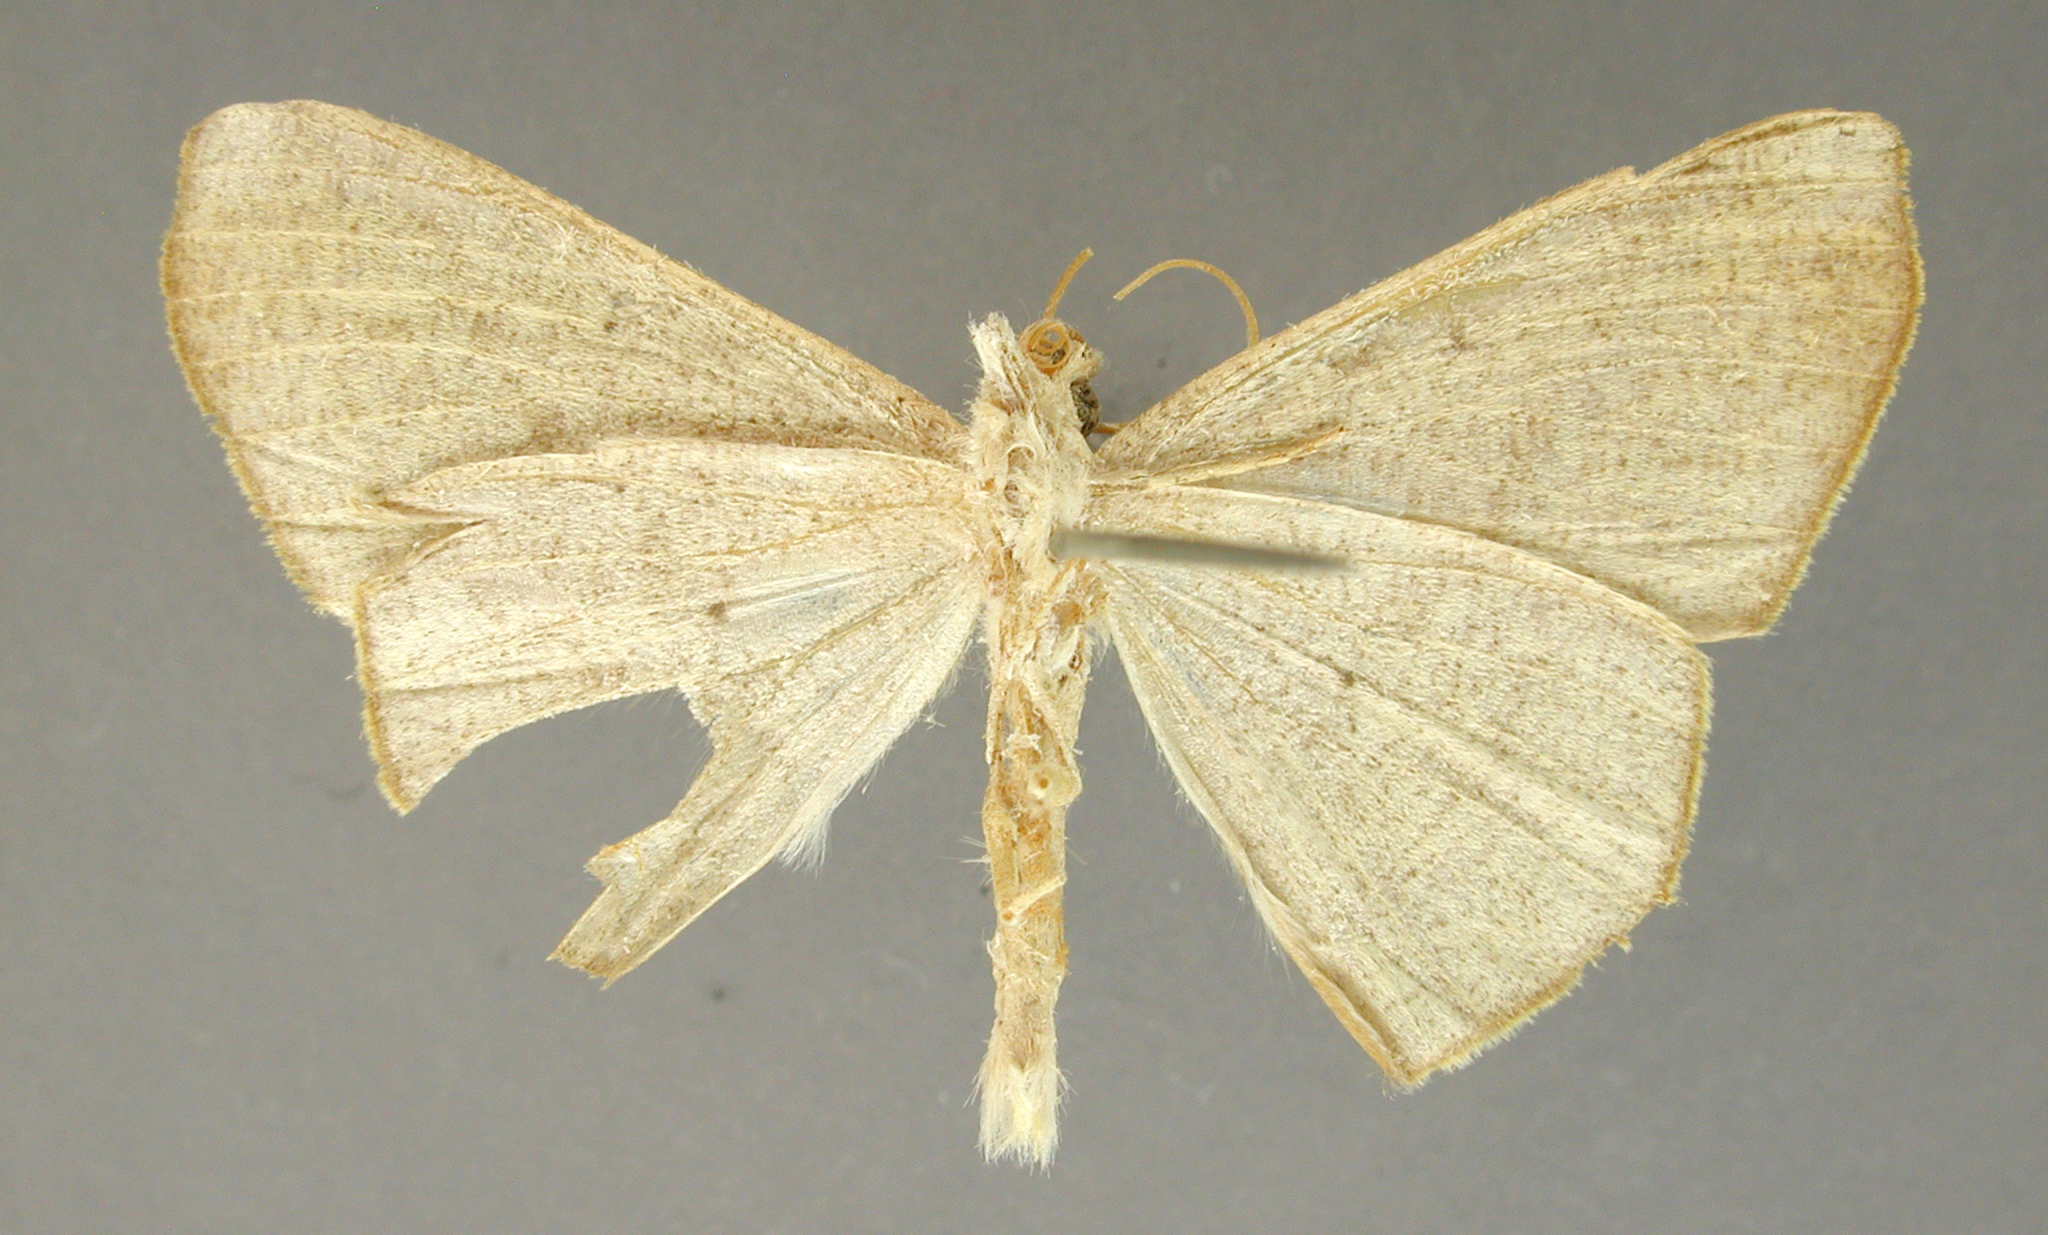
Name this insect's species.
Prochoerodes fleximargo
